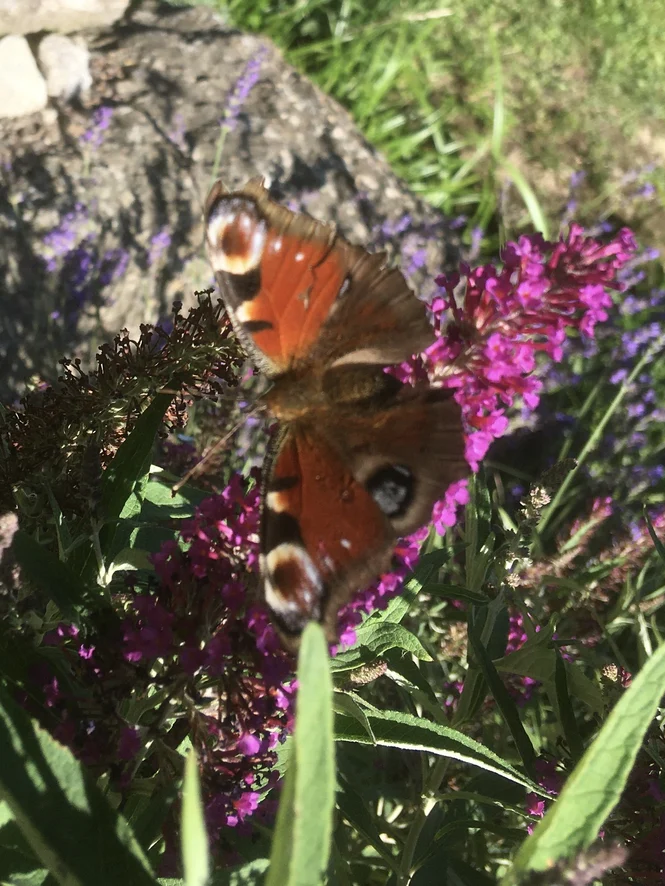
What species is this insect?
Aglais io
